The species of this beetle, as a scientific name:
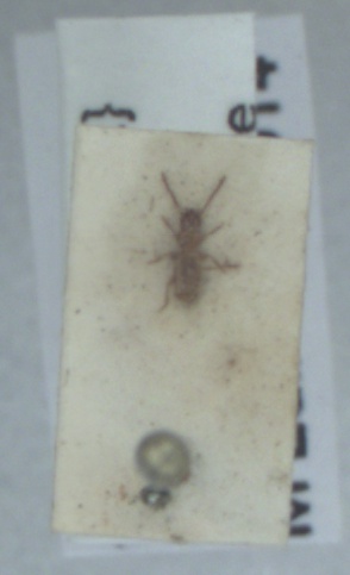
Aepus marinus
